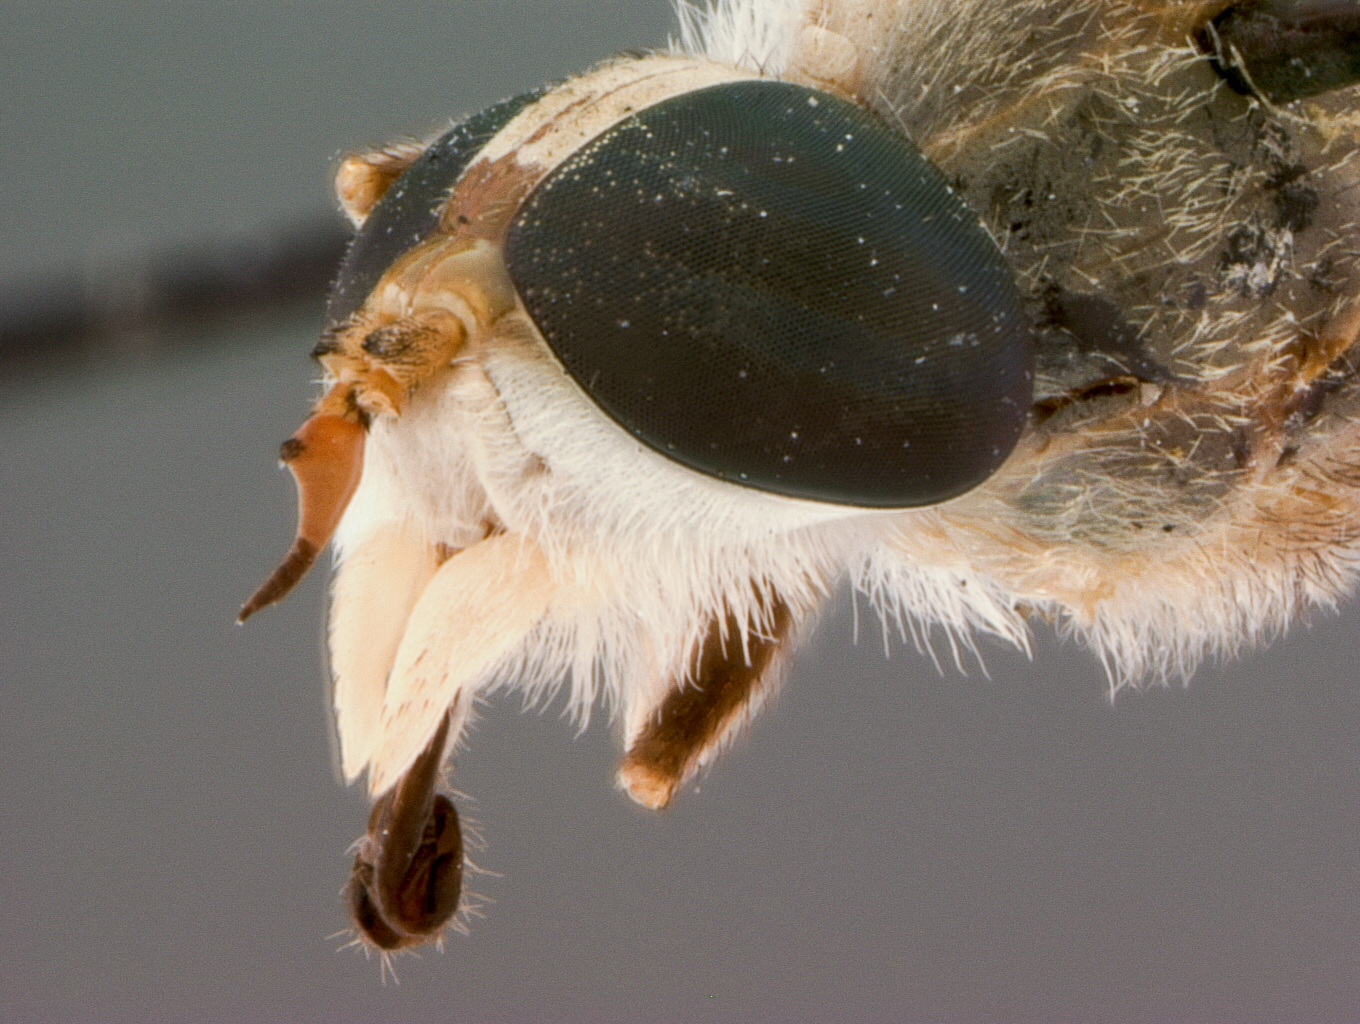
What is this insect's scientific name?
Tabanus hookeri (also Tabanus claripennis)
